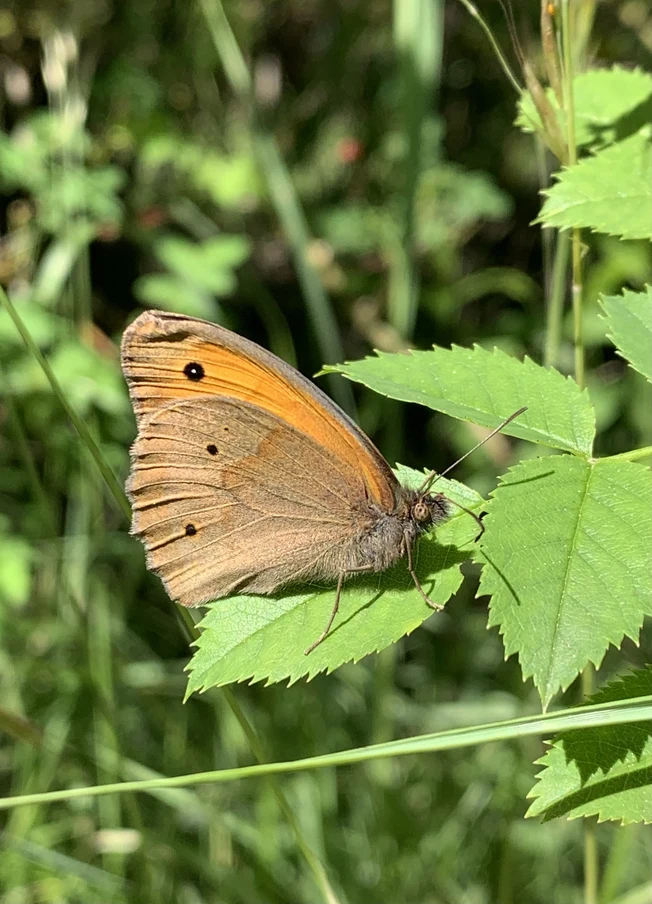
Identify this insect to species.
Maniola jurtina
